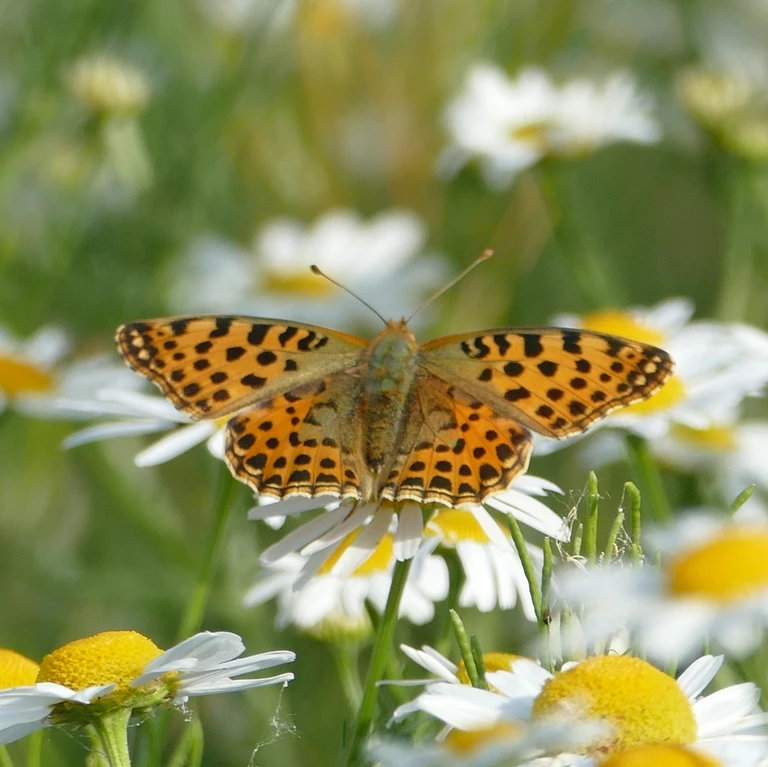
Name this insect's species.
Issoria lathonia
